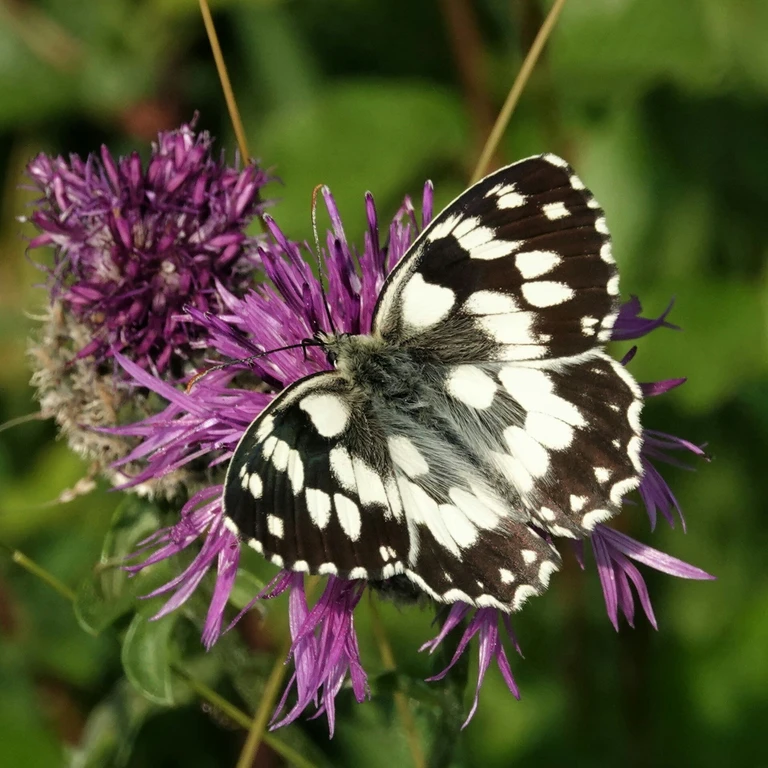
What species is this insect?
Melanargia galathea
